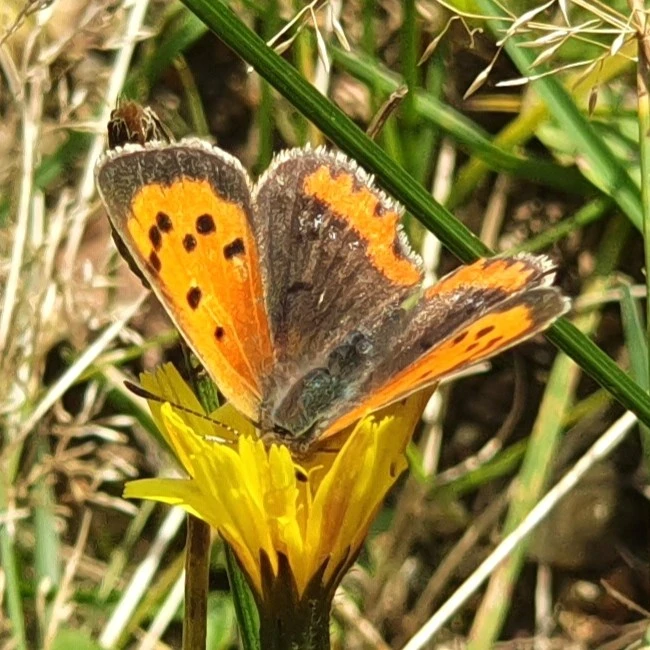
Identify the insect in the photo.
Lycaena phlaeas
